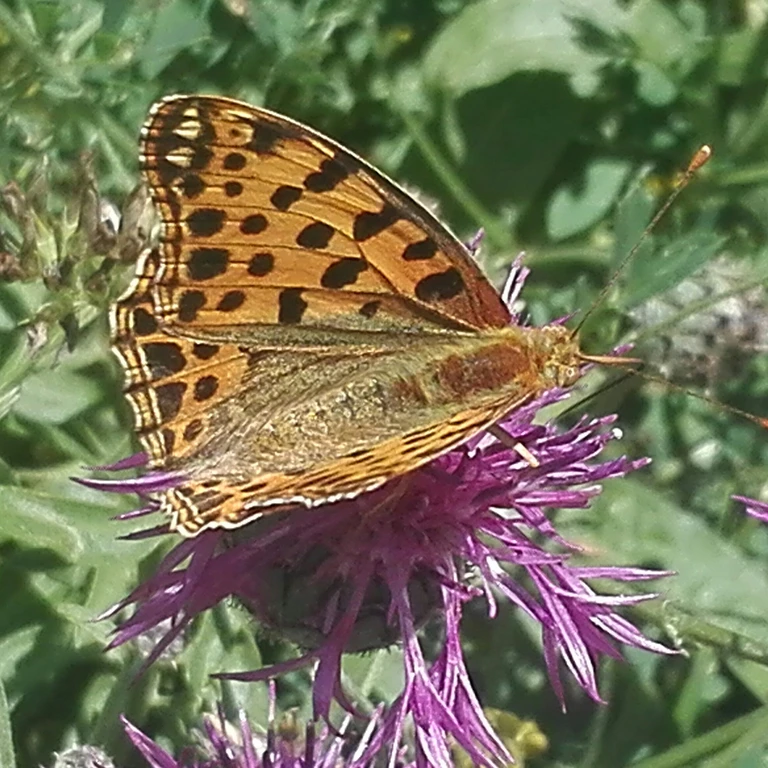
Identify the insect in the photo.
Issoria lathonia
